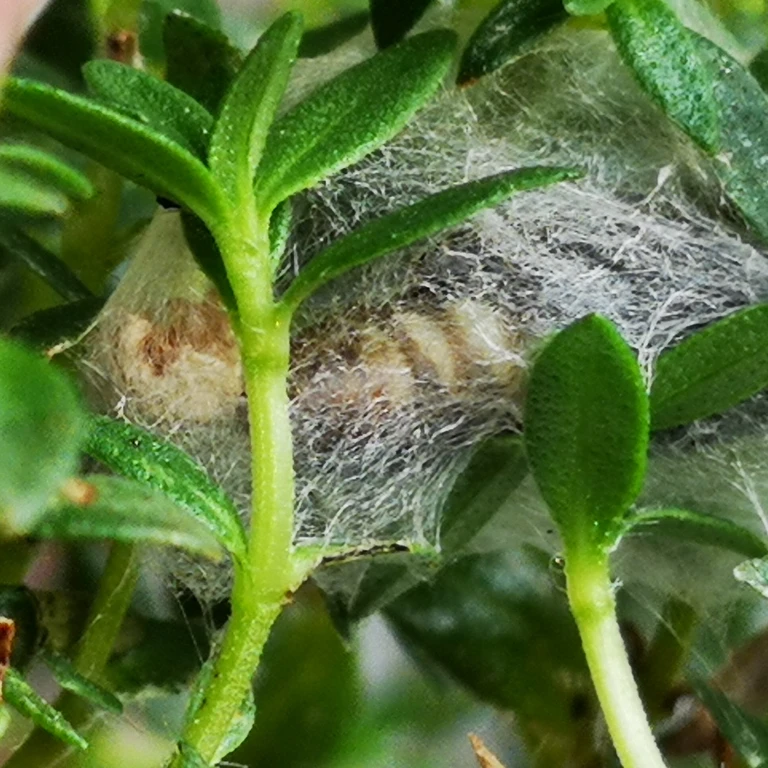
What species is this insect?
Autographa gamma
